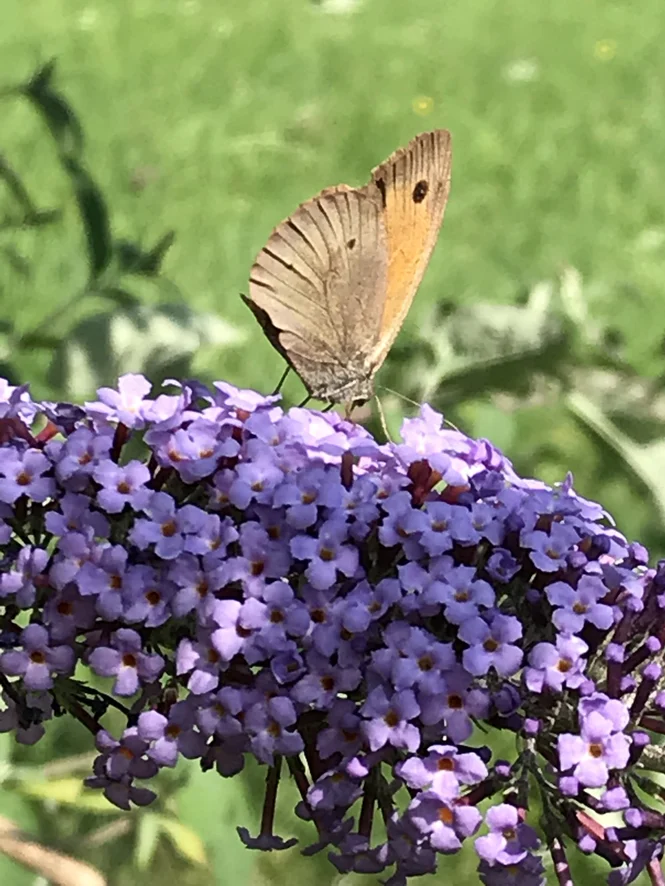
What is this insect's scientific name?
Maniola jurtina
